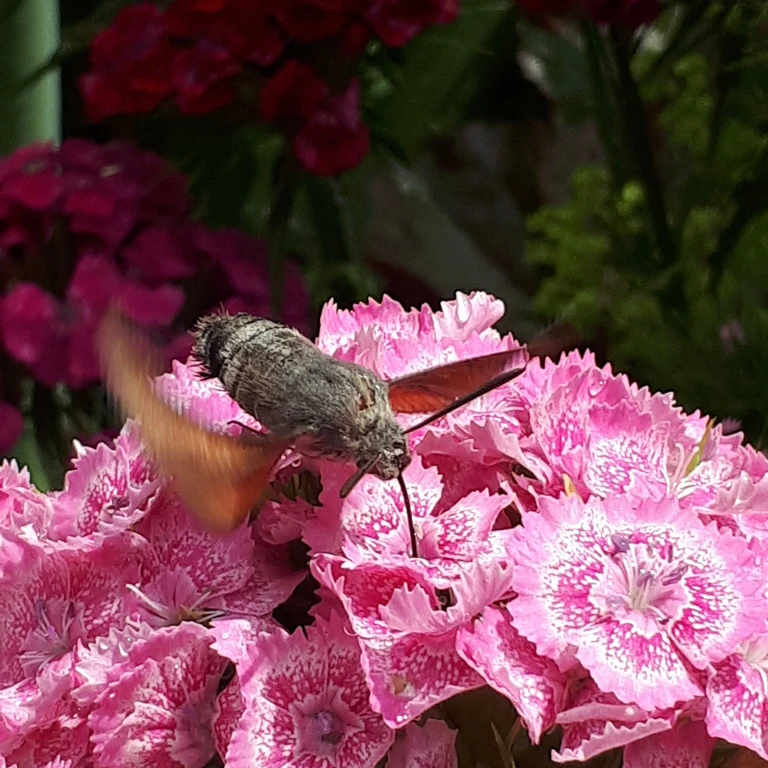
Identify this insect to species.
Macroglossum stellatarum
